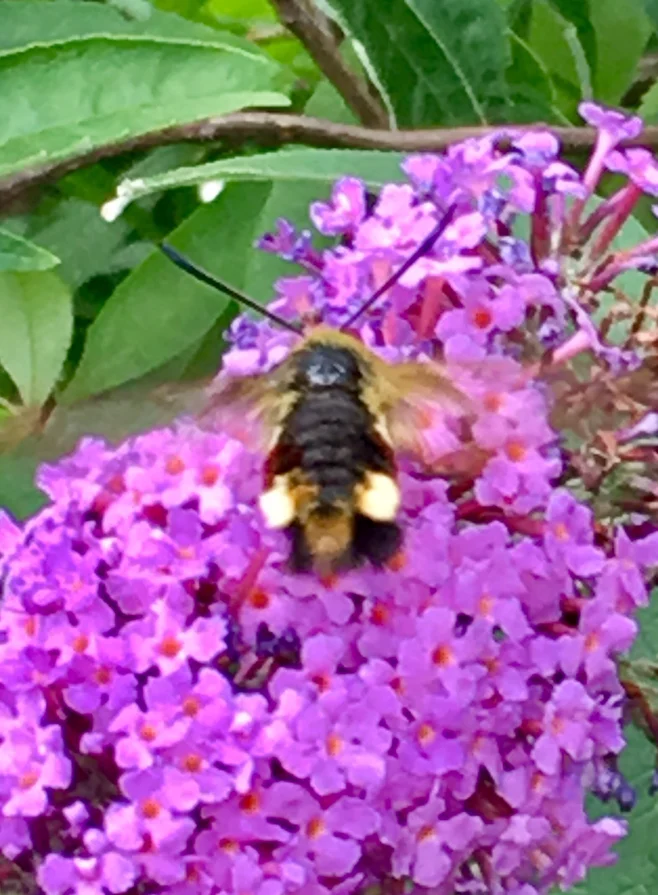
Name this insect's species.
Hemaris fuciformis
